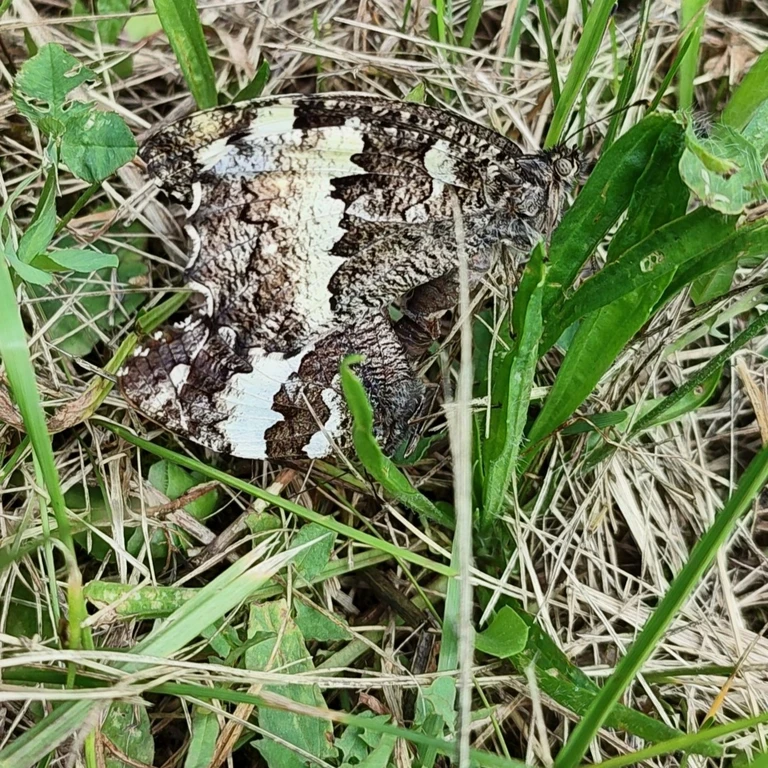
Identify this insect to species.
Brintesia circe
